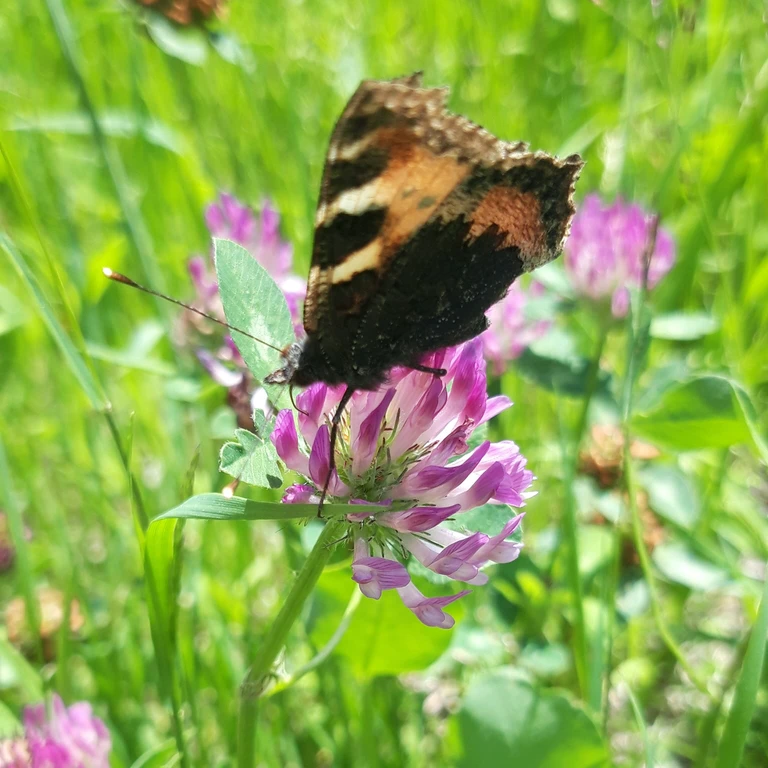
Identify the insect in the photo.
Aglais urticae
